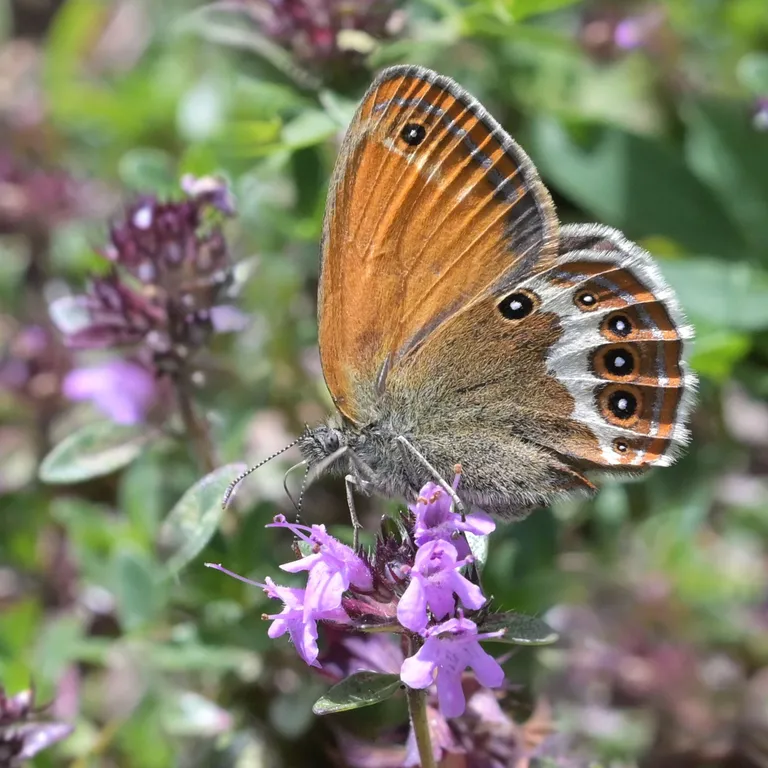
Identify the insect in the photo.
Coenonympha arcania
